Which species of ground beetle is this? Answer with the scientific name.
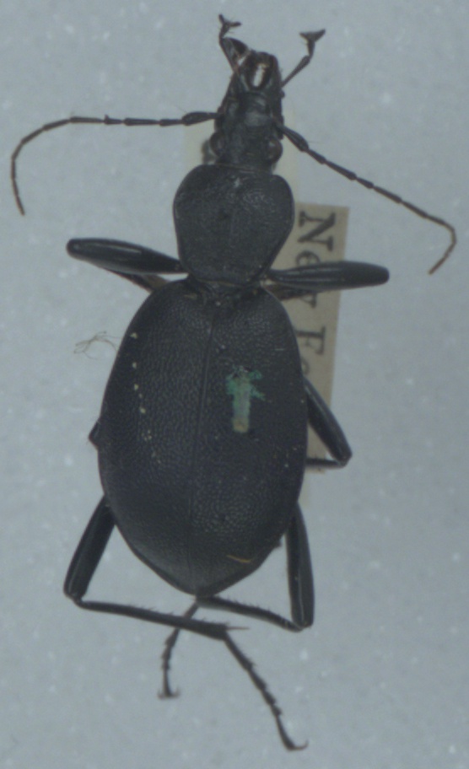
Cychrus caraboides
